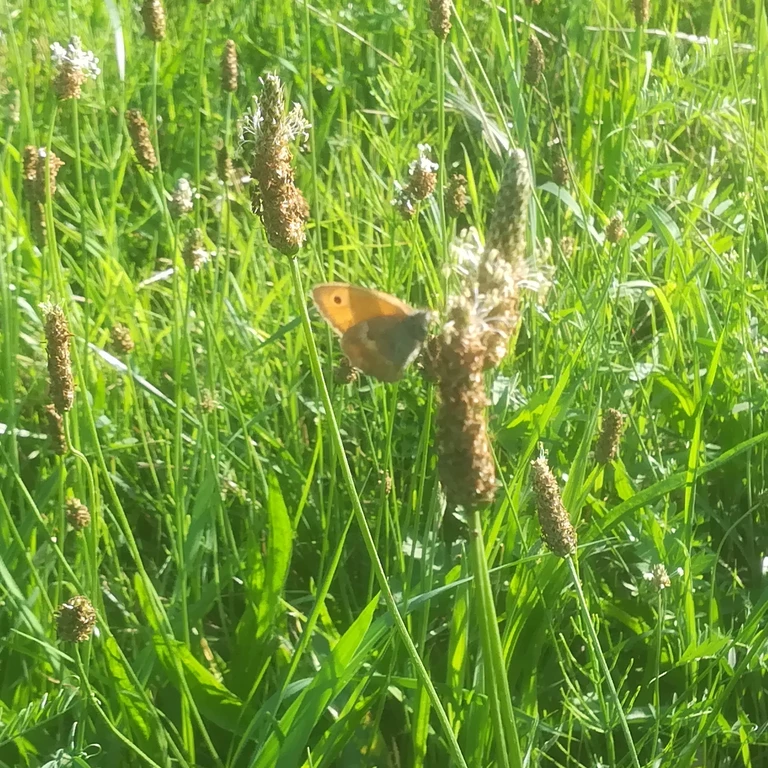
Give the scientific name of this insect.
Coenonympha pamphilus
